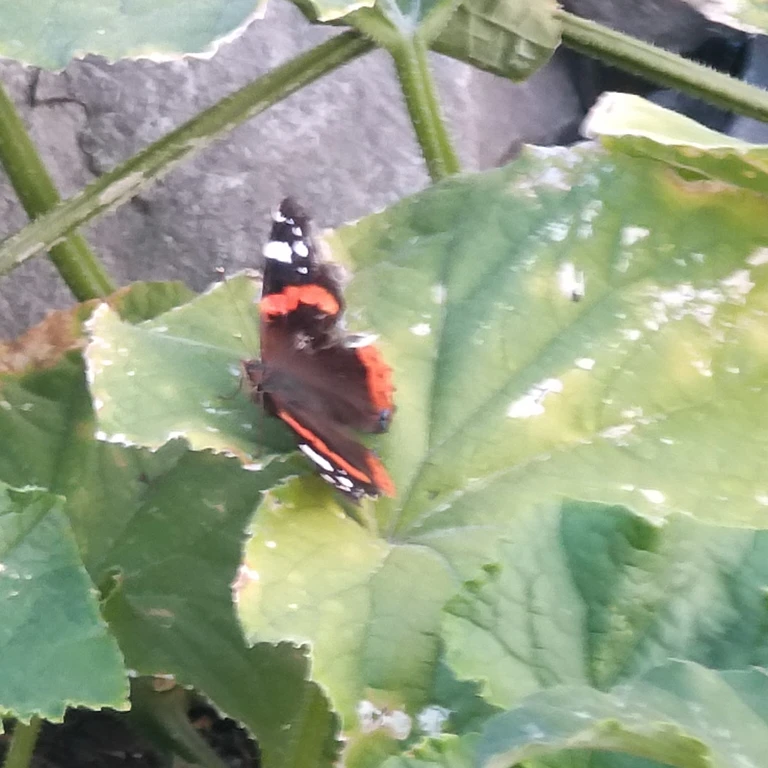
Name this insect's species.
Vanessa atalanta
